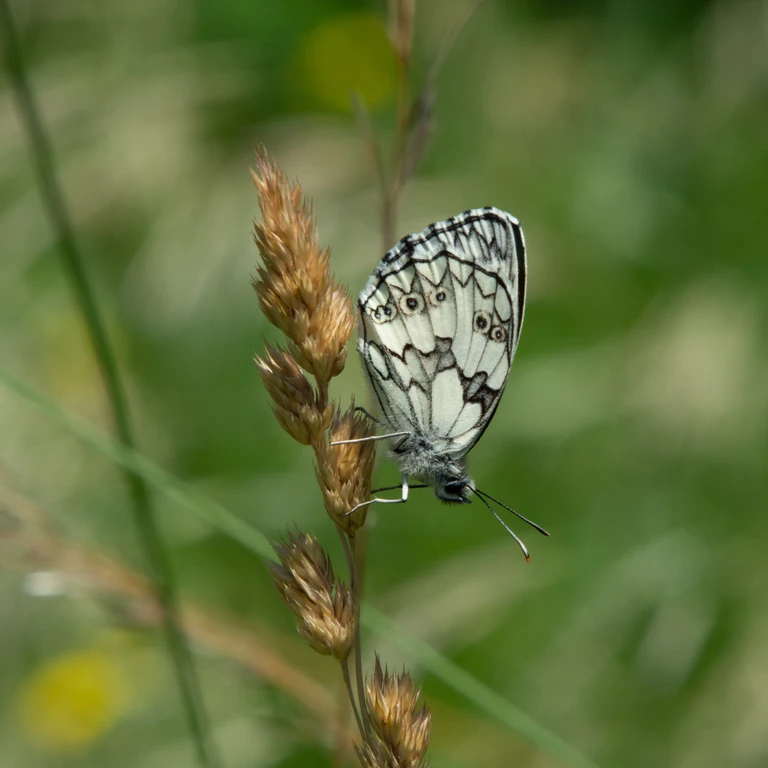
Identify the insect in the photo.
Melanargia galathea
